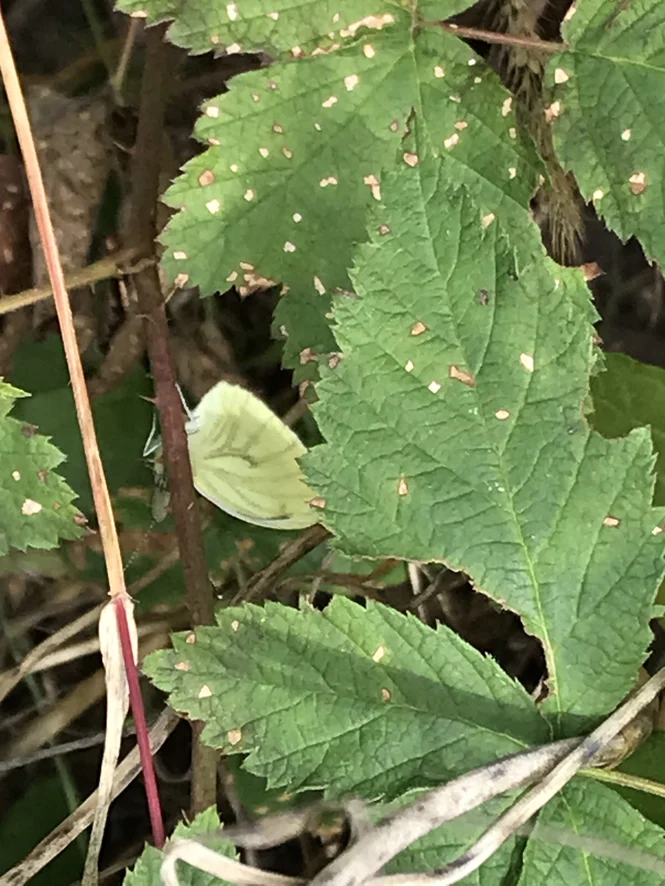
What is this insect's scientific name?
Pieris napi
